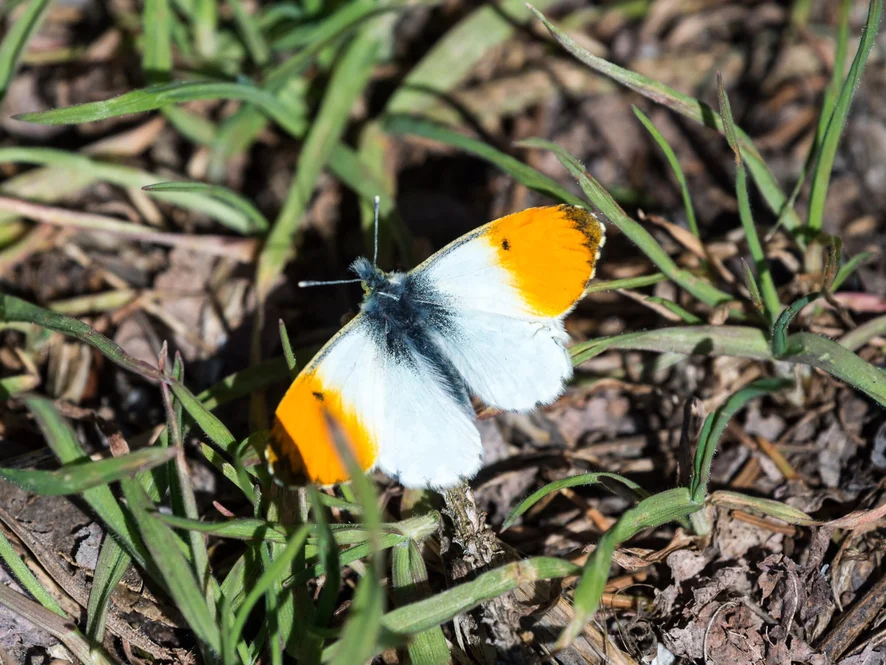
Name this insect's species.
Anthocharis cardamines
